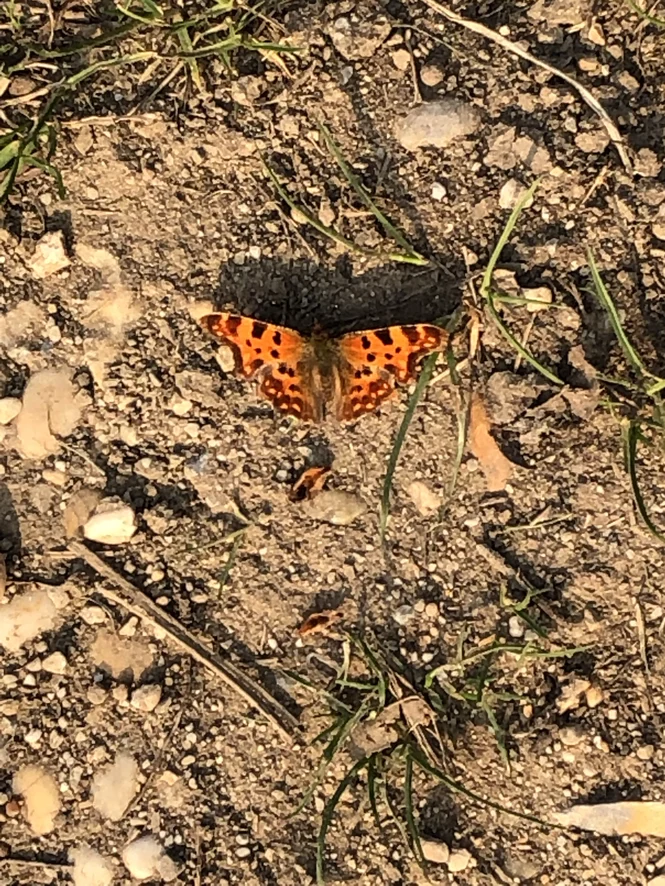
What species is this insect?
Polygonia c-album
